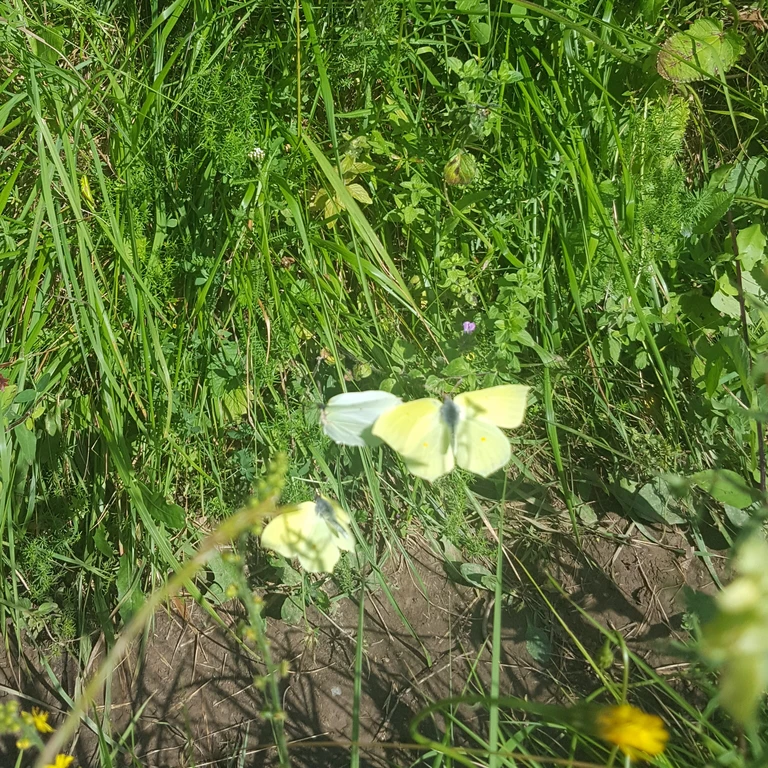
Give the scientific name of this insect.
Gonepteryx rhamni
